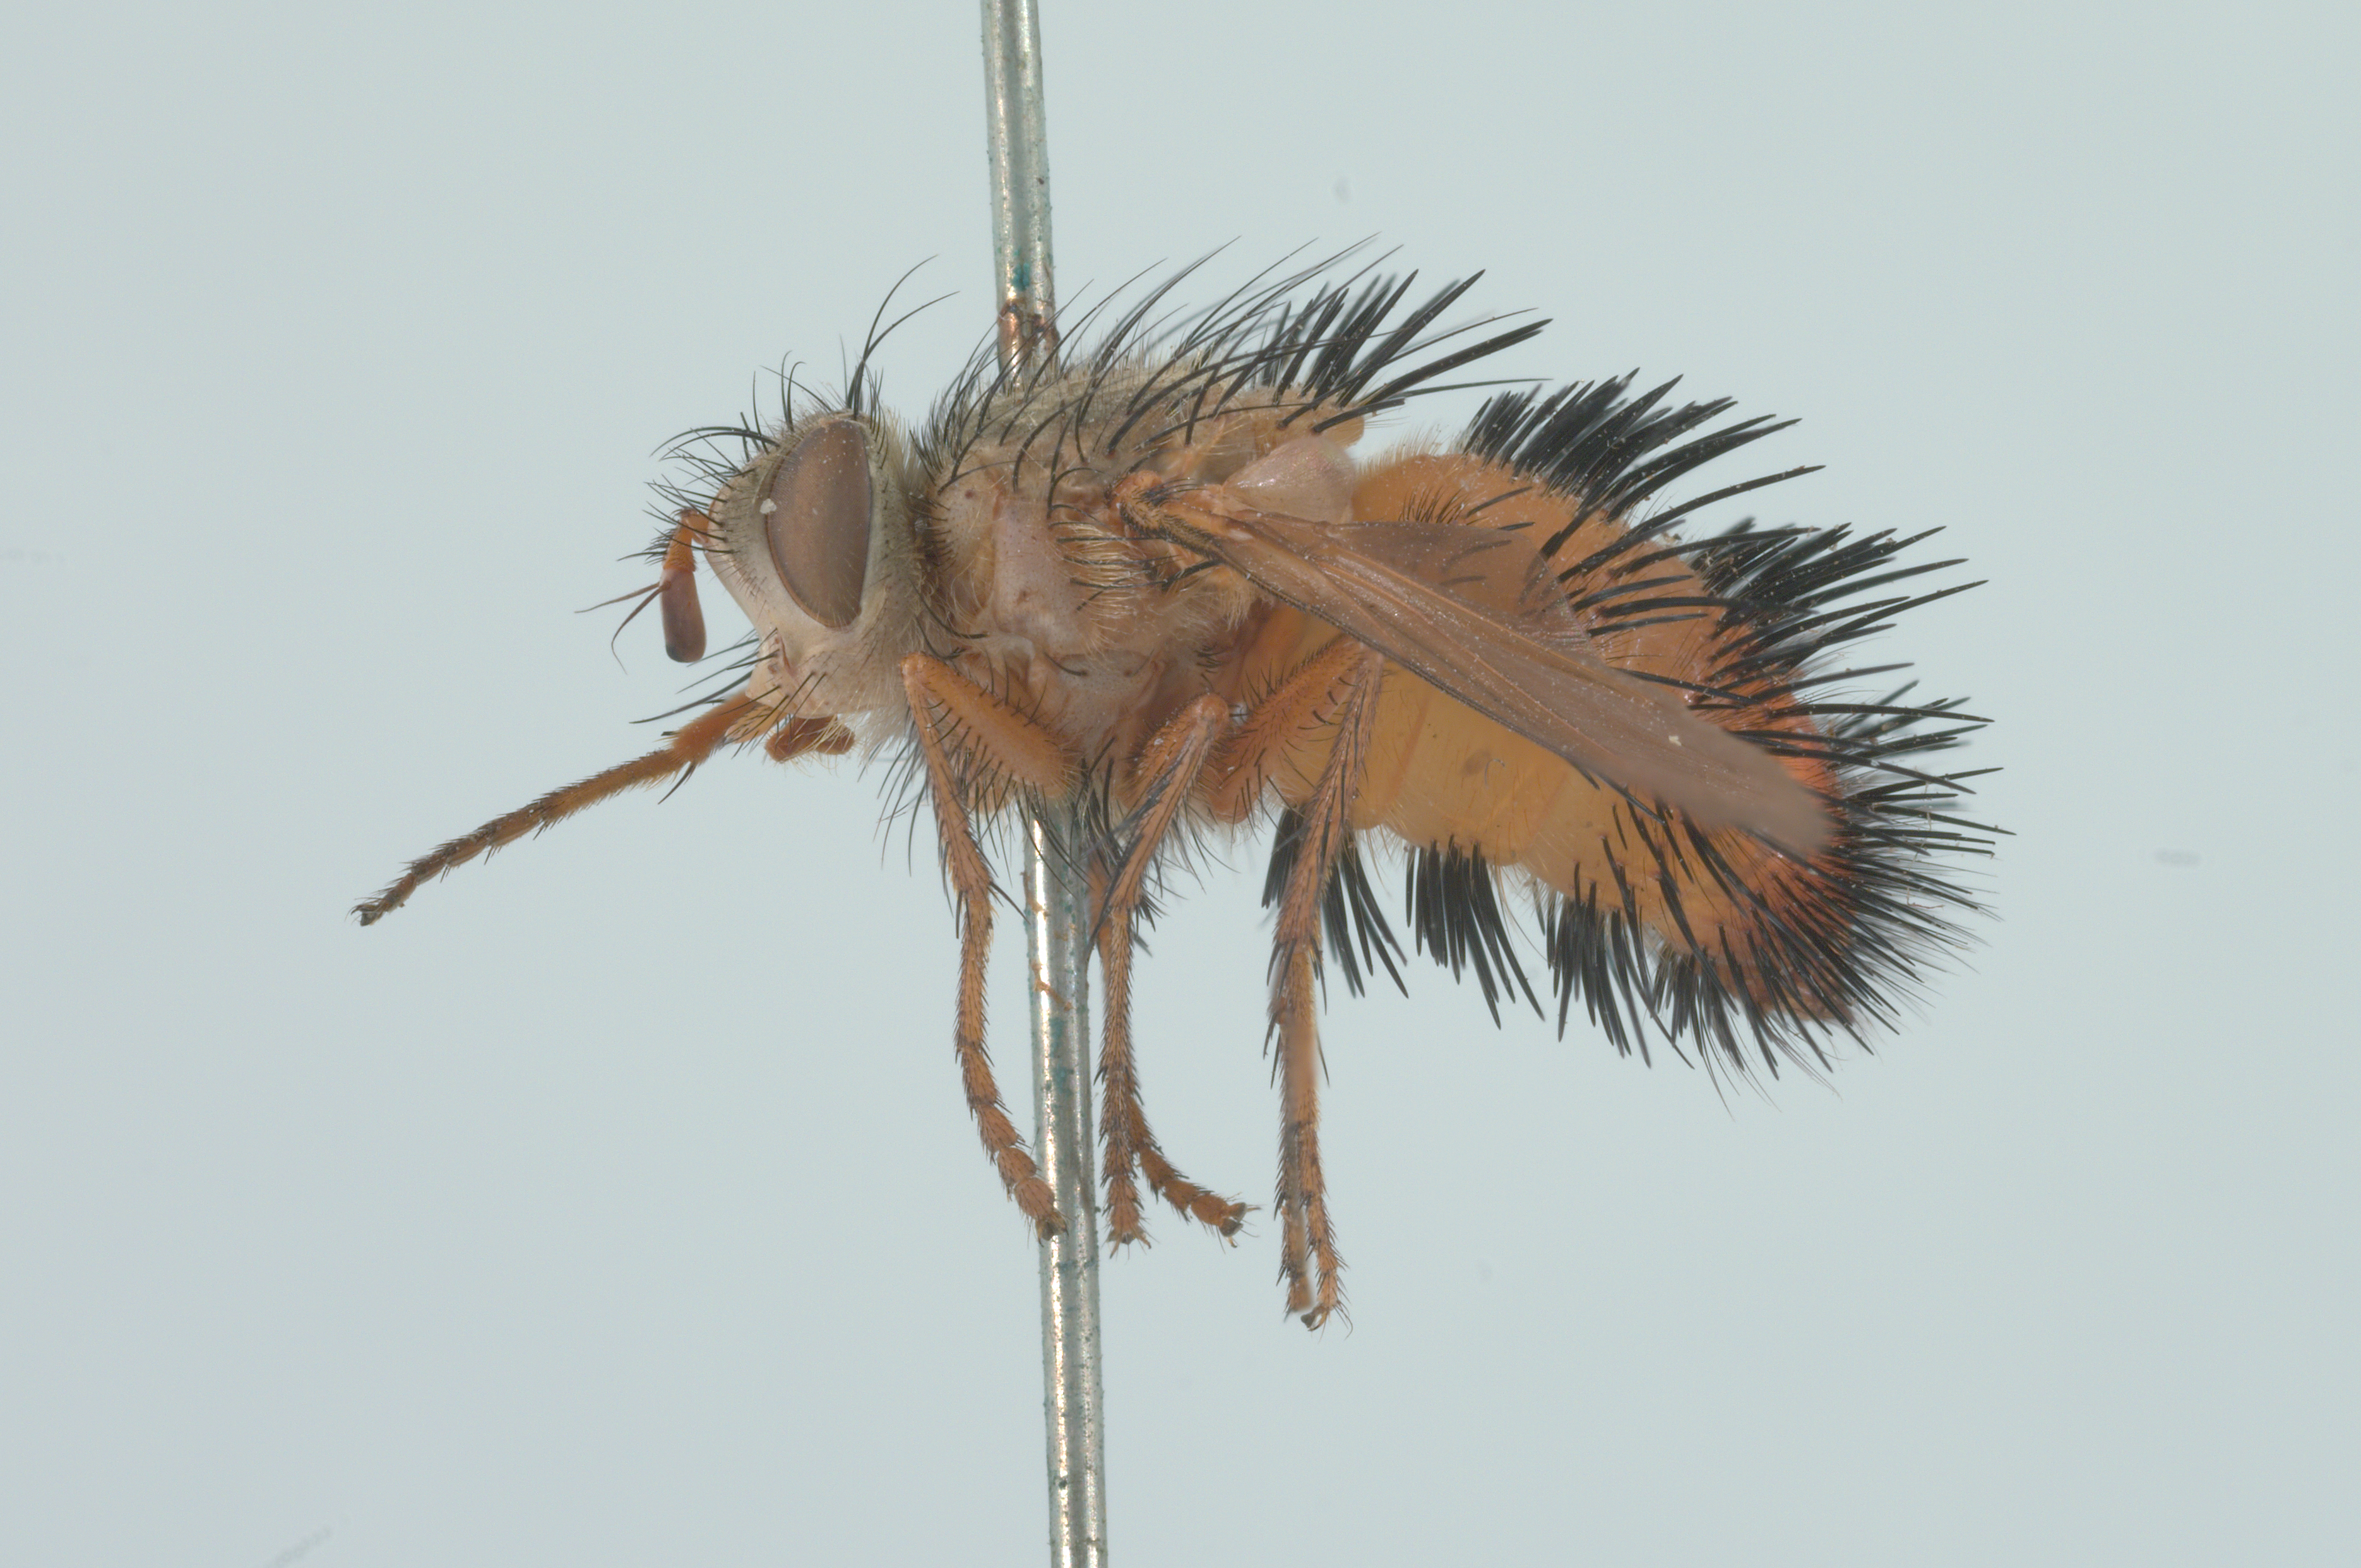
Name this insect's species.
Adejeania vexatrix
